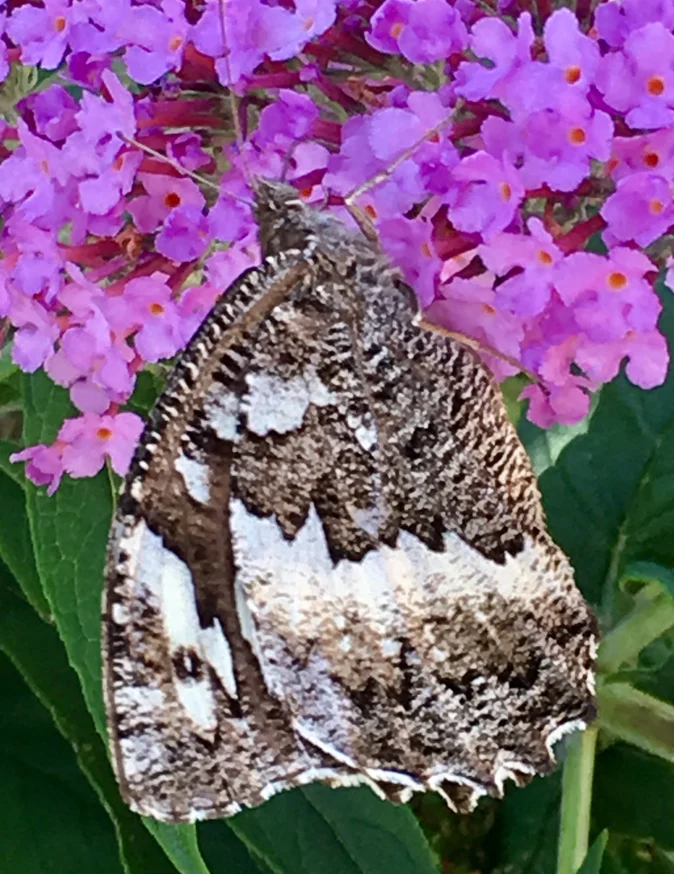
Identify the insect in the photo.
Brintesia circe
